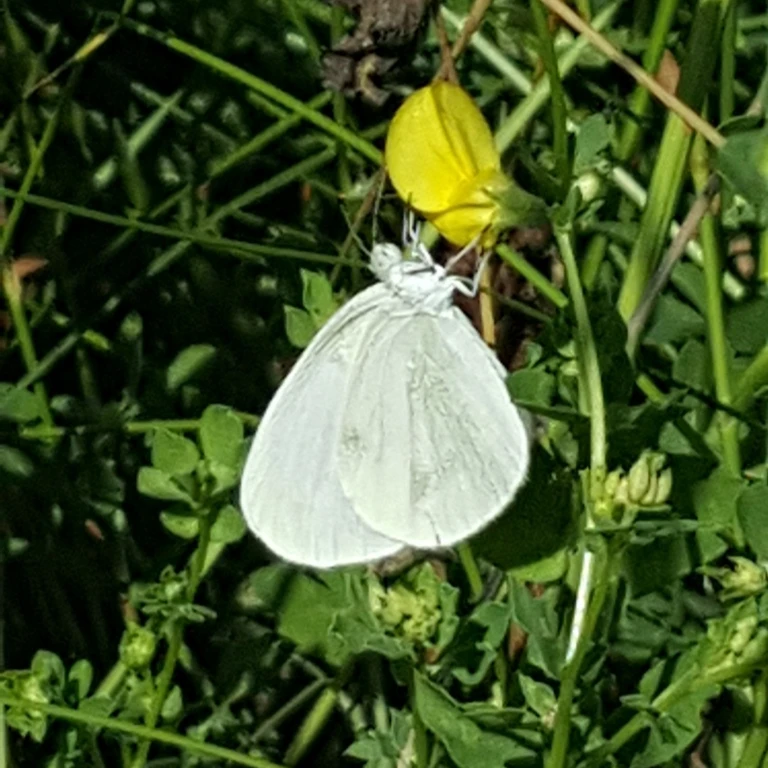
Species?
Leptidea sinapis/juvernica
